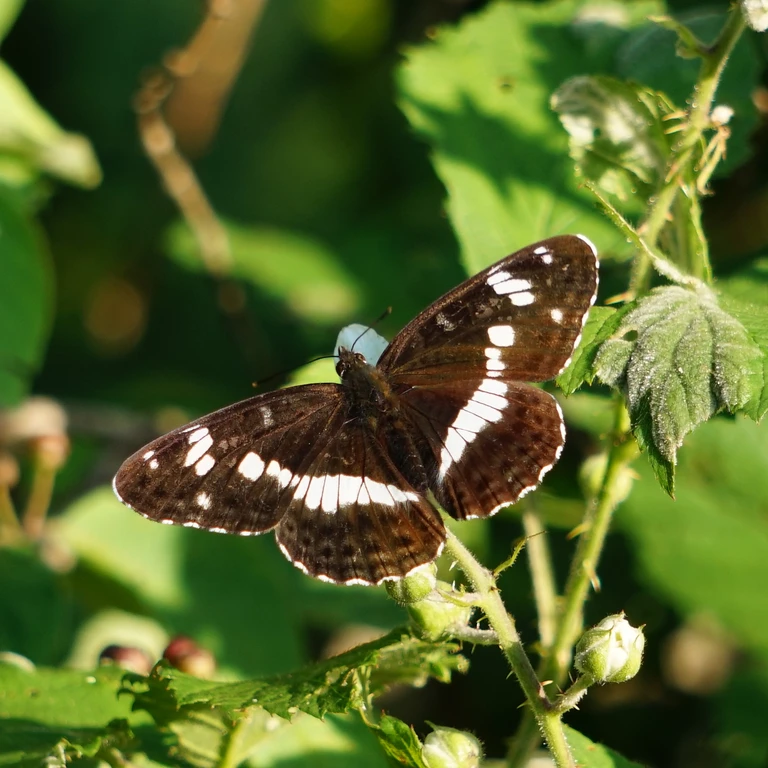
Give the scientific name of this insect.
Limenitis camilla (also Ladoga camilla)
